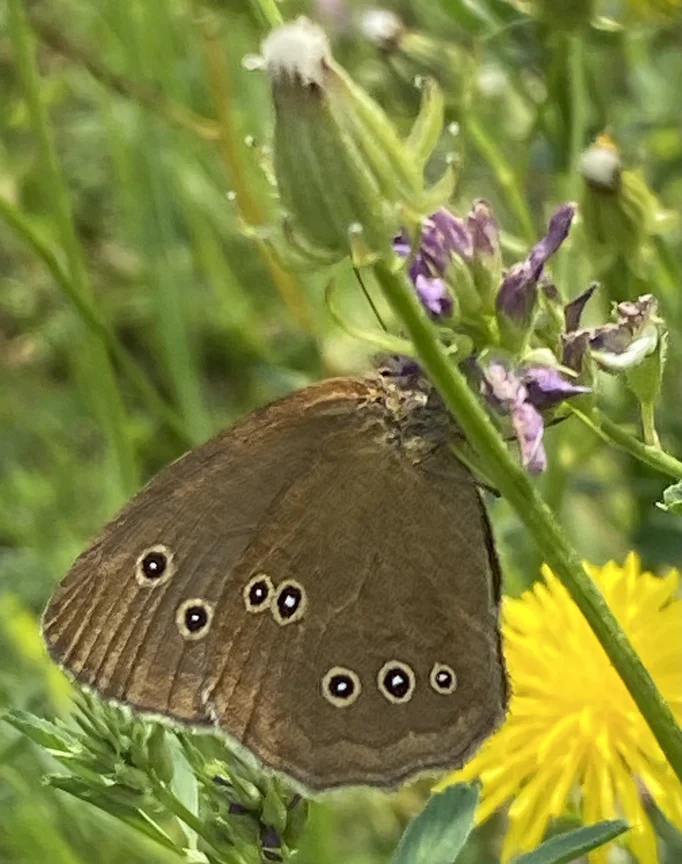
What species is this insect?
Aphantopus hyperantus
